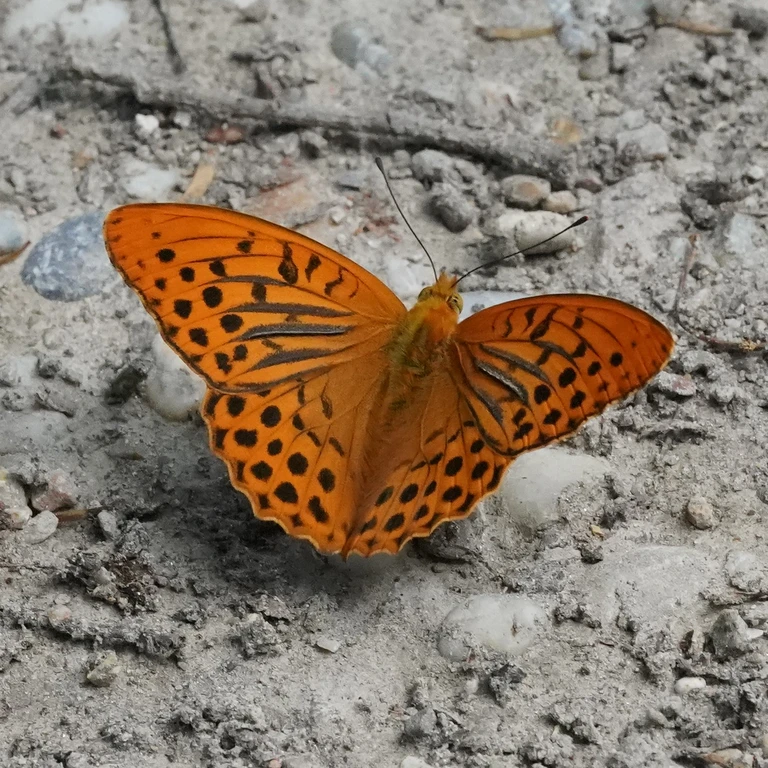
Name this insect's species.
Argynnis paphia
